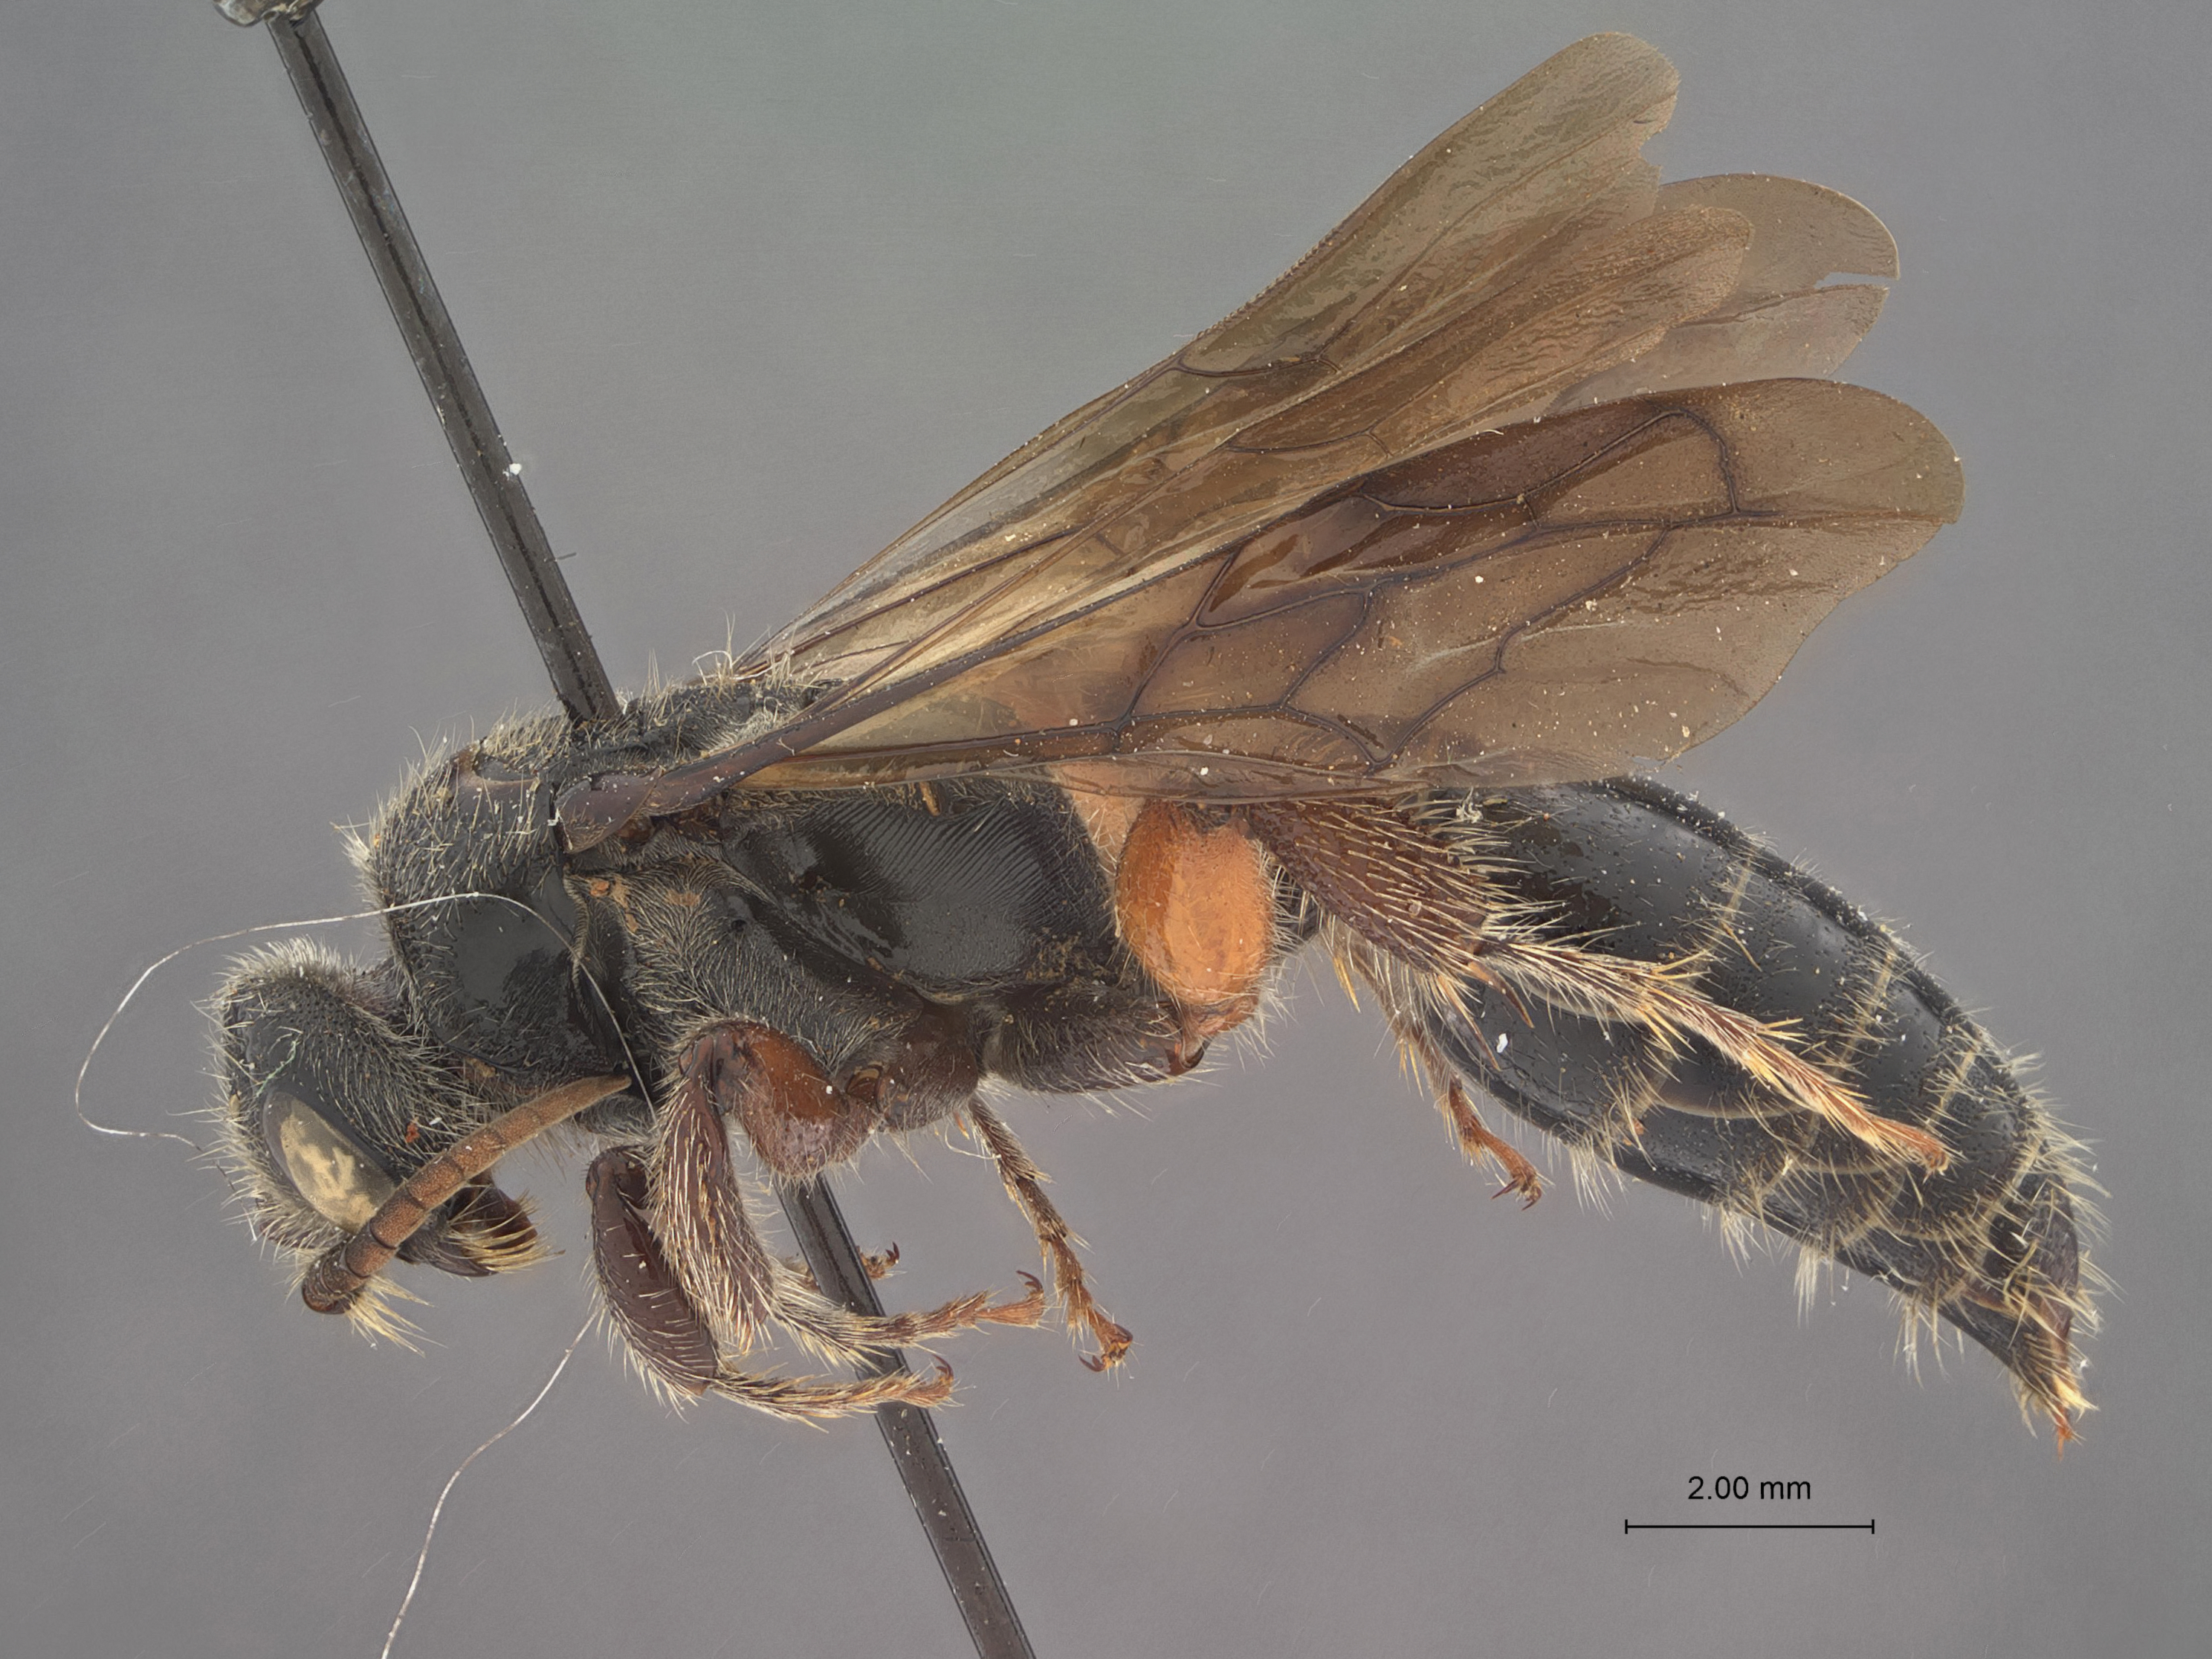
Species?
Tiphia scutensis
